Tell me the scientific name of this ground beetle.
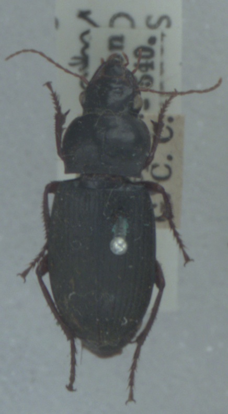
Harpalus rufipes
